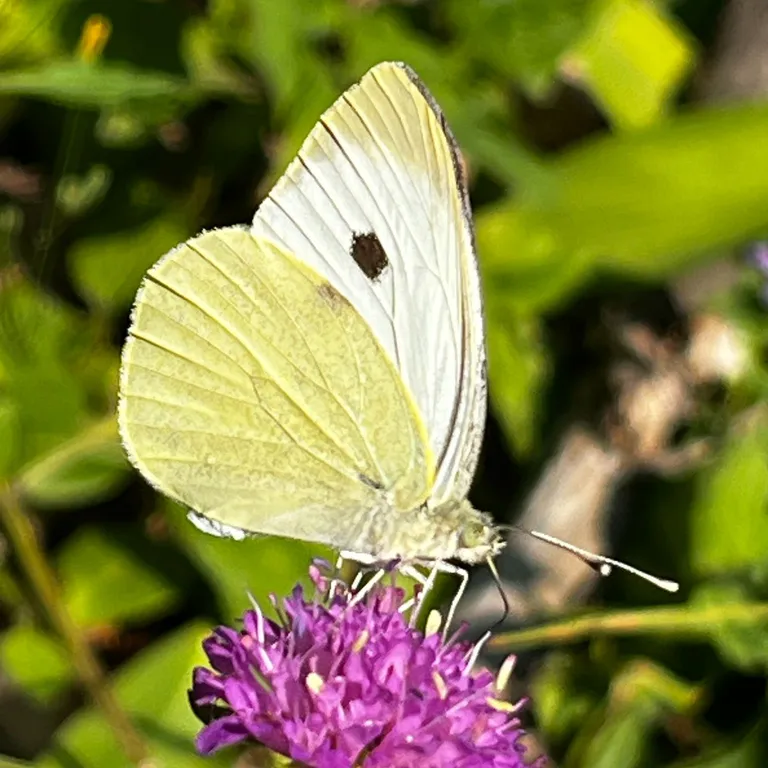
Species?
Pieris brassicae
